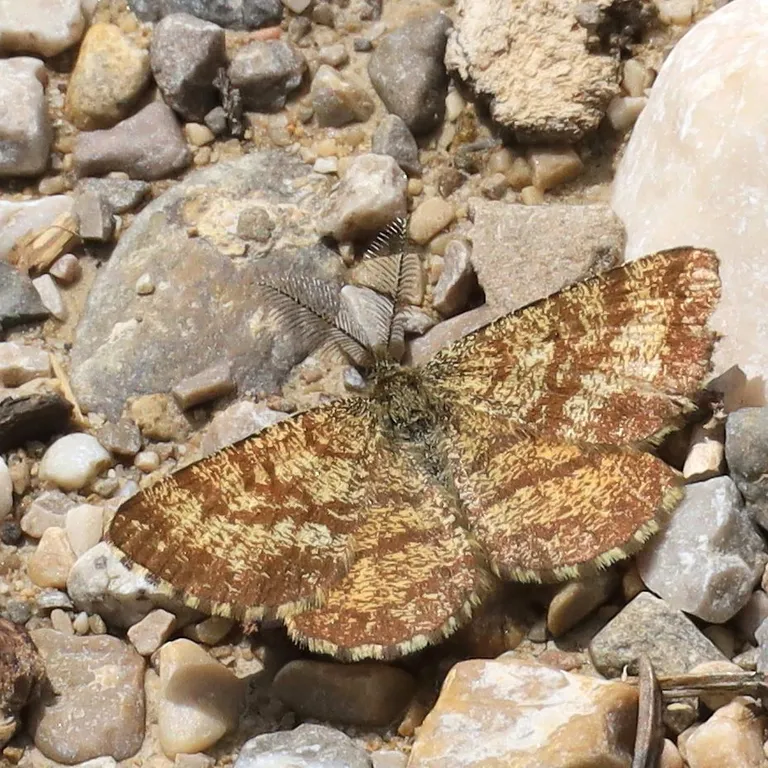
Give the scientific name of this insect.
Ematurga atomaria
